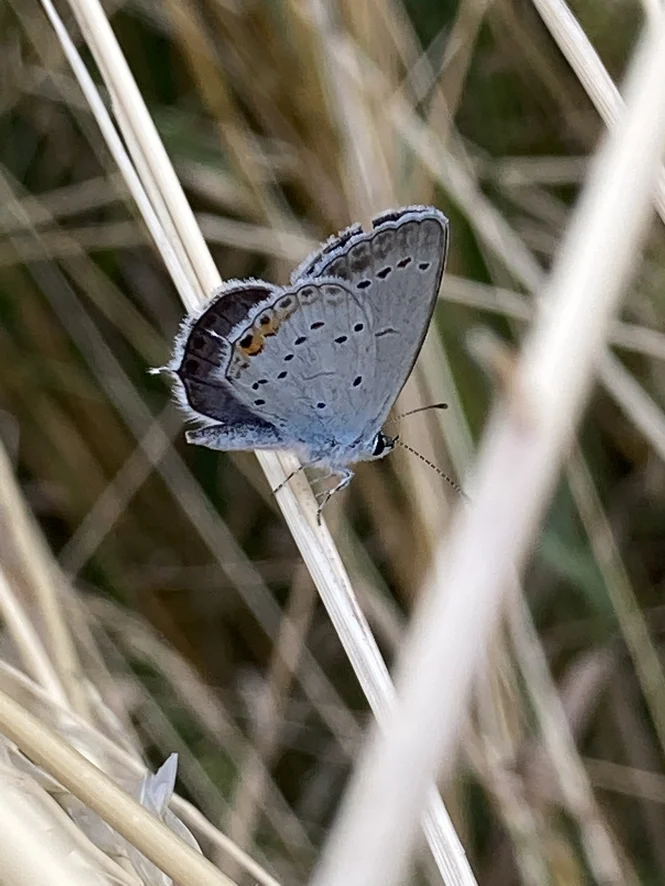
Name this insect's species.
Cupido argiades (also Elkalyce argiades)
